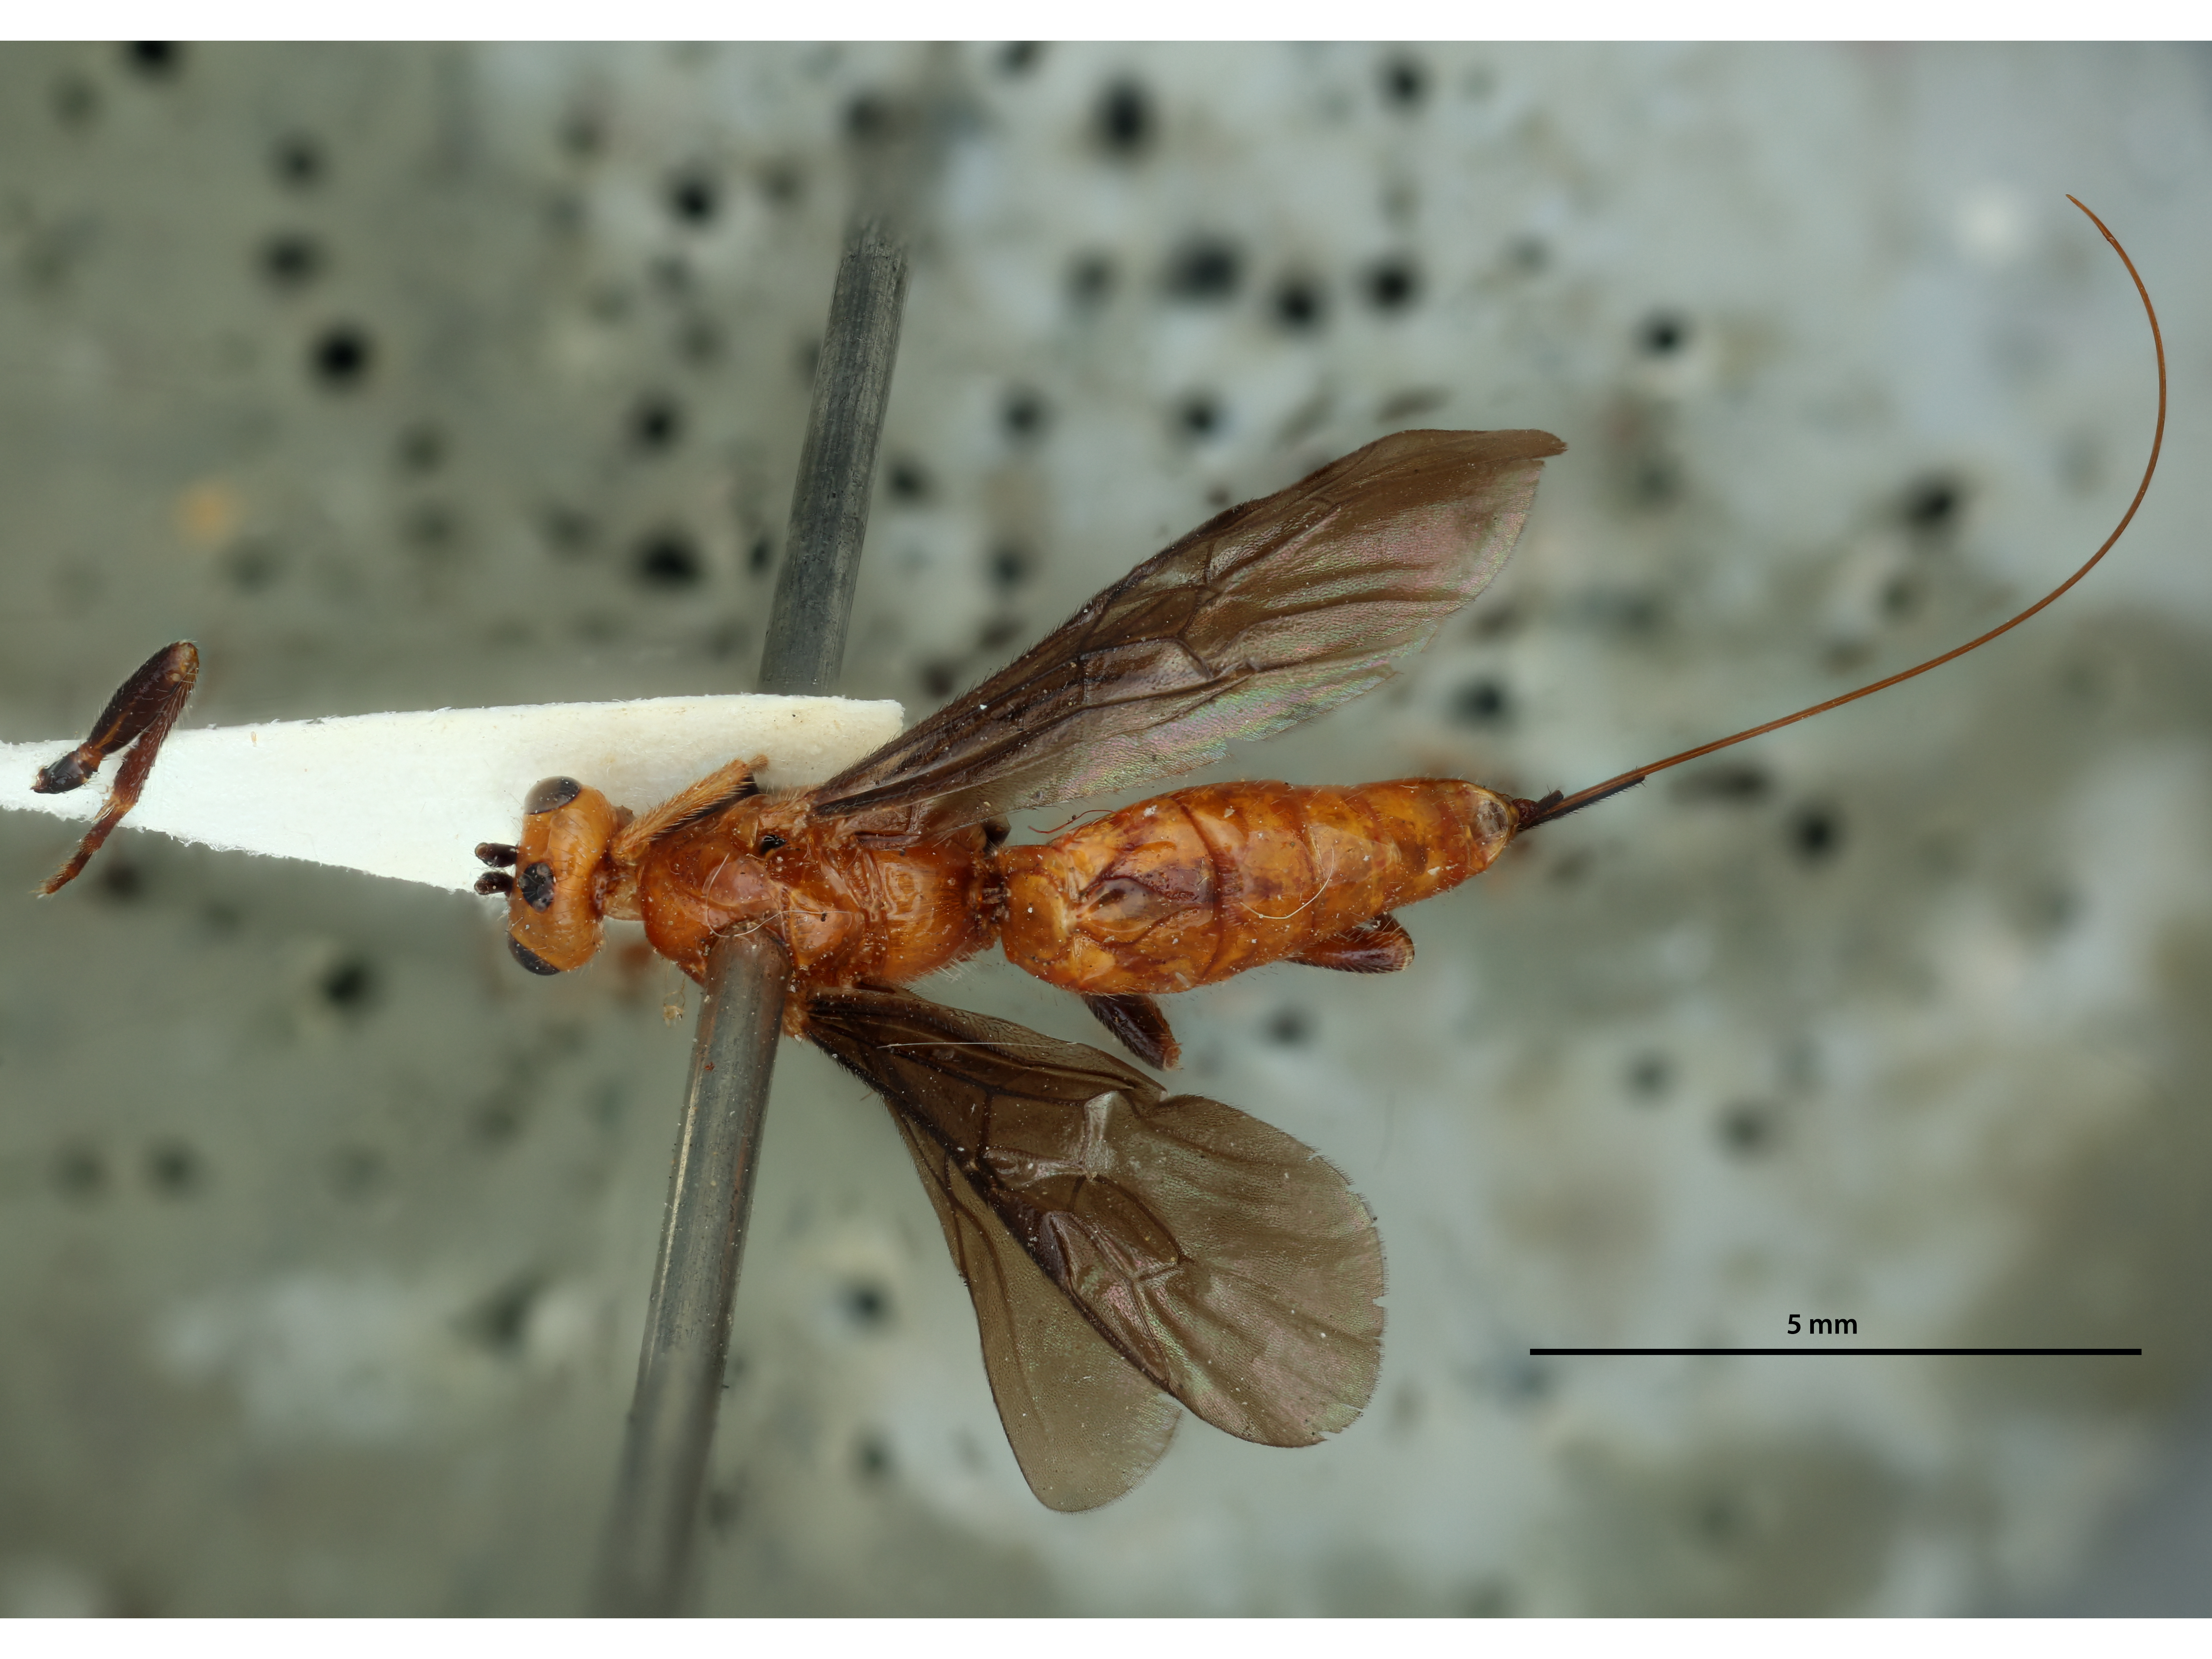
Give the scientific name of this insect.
Vipio coloradensis
